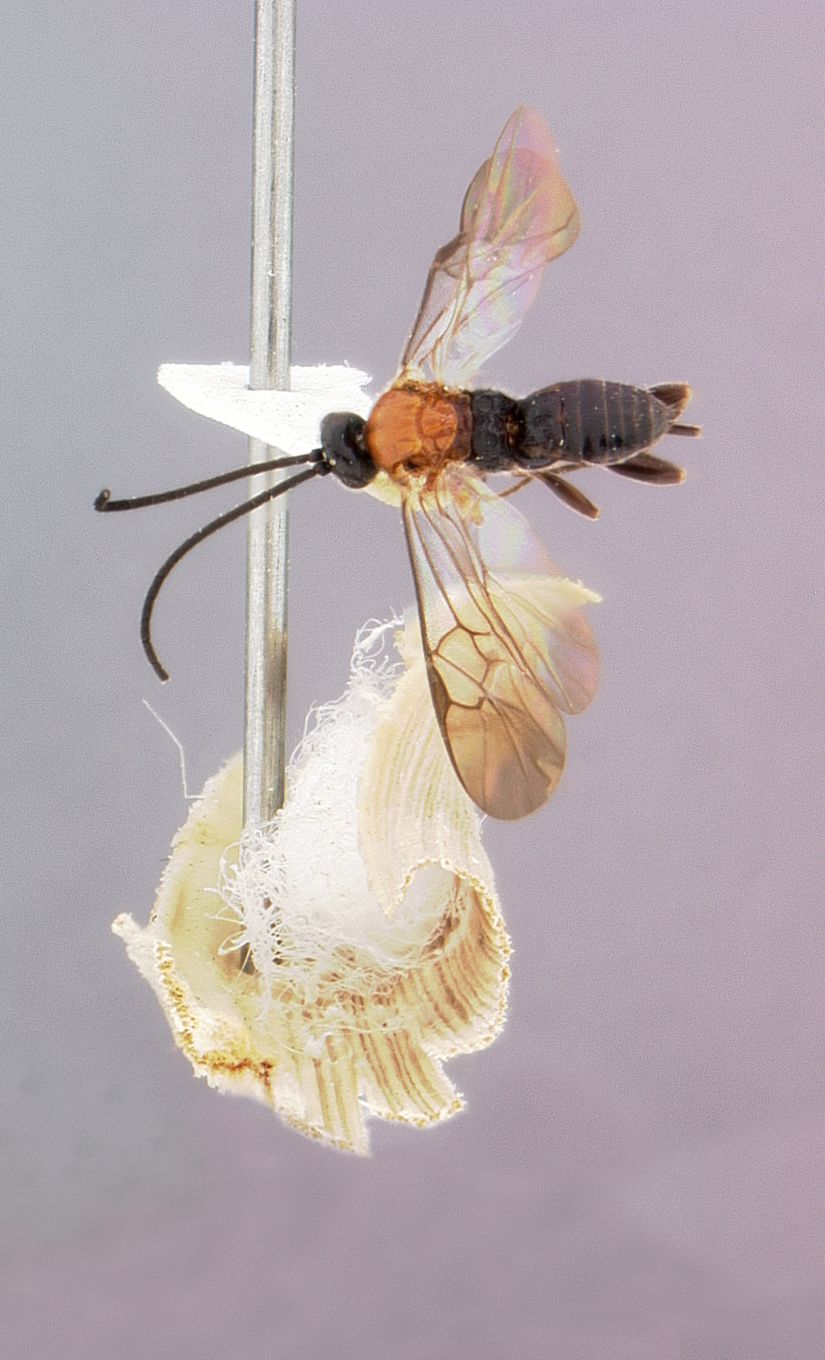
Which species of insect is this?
Alphomelon crocostethus
